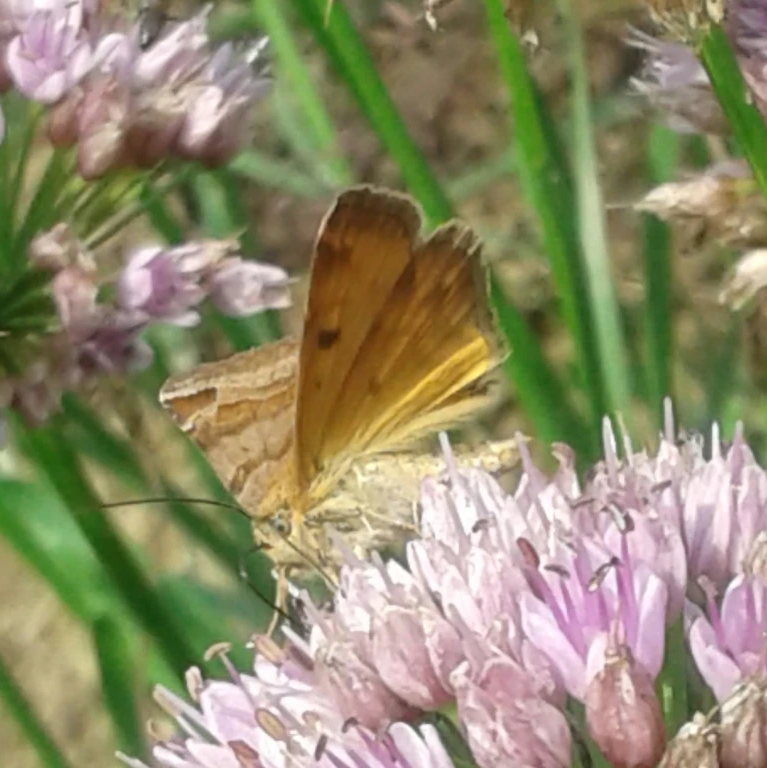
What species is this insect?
Euclidia glyphica
